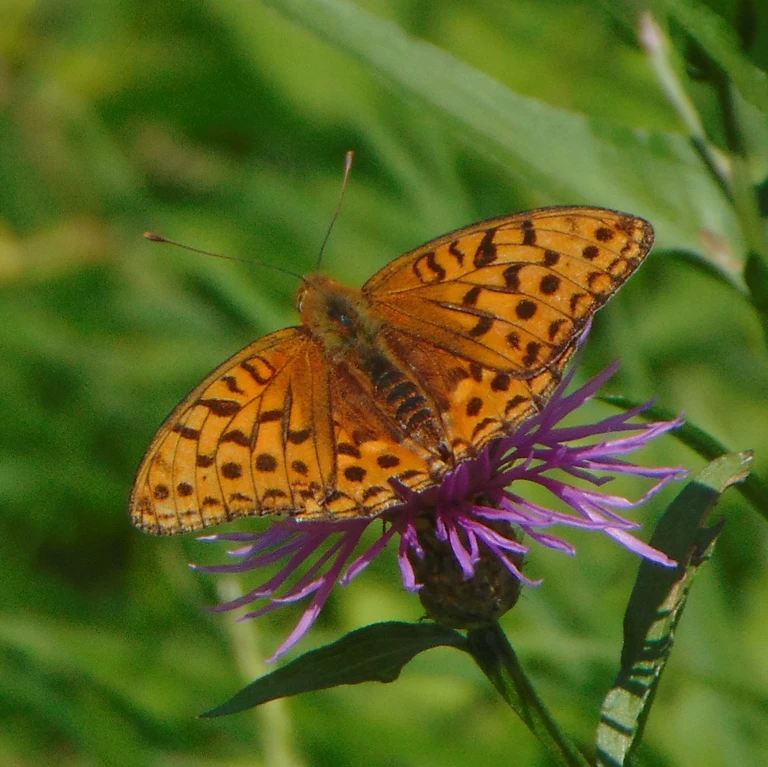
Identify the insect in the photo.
Fabriciana adippe
